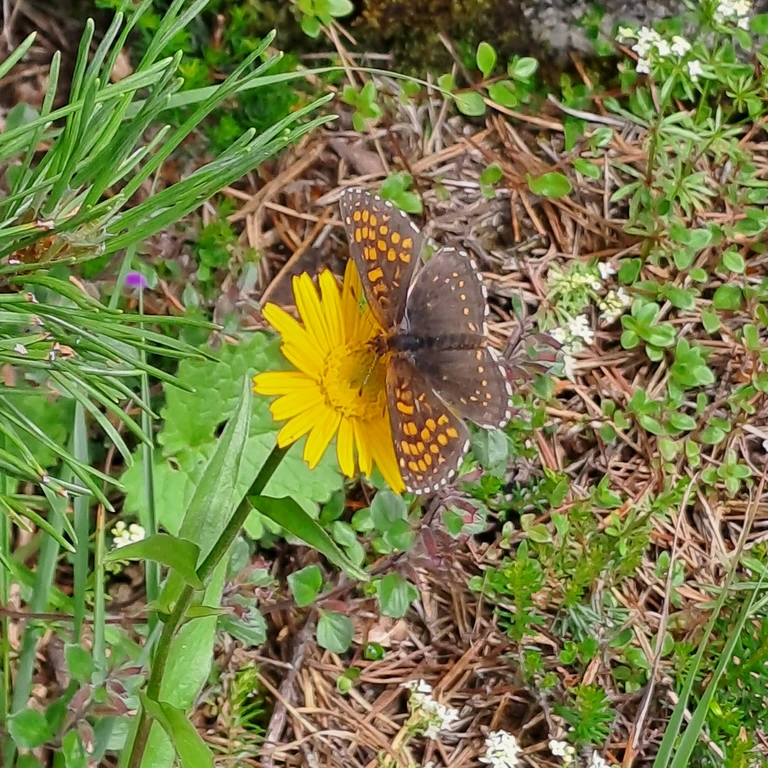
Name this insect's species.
Melitaea diamina
